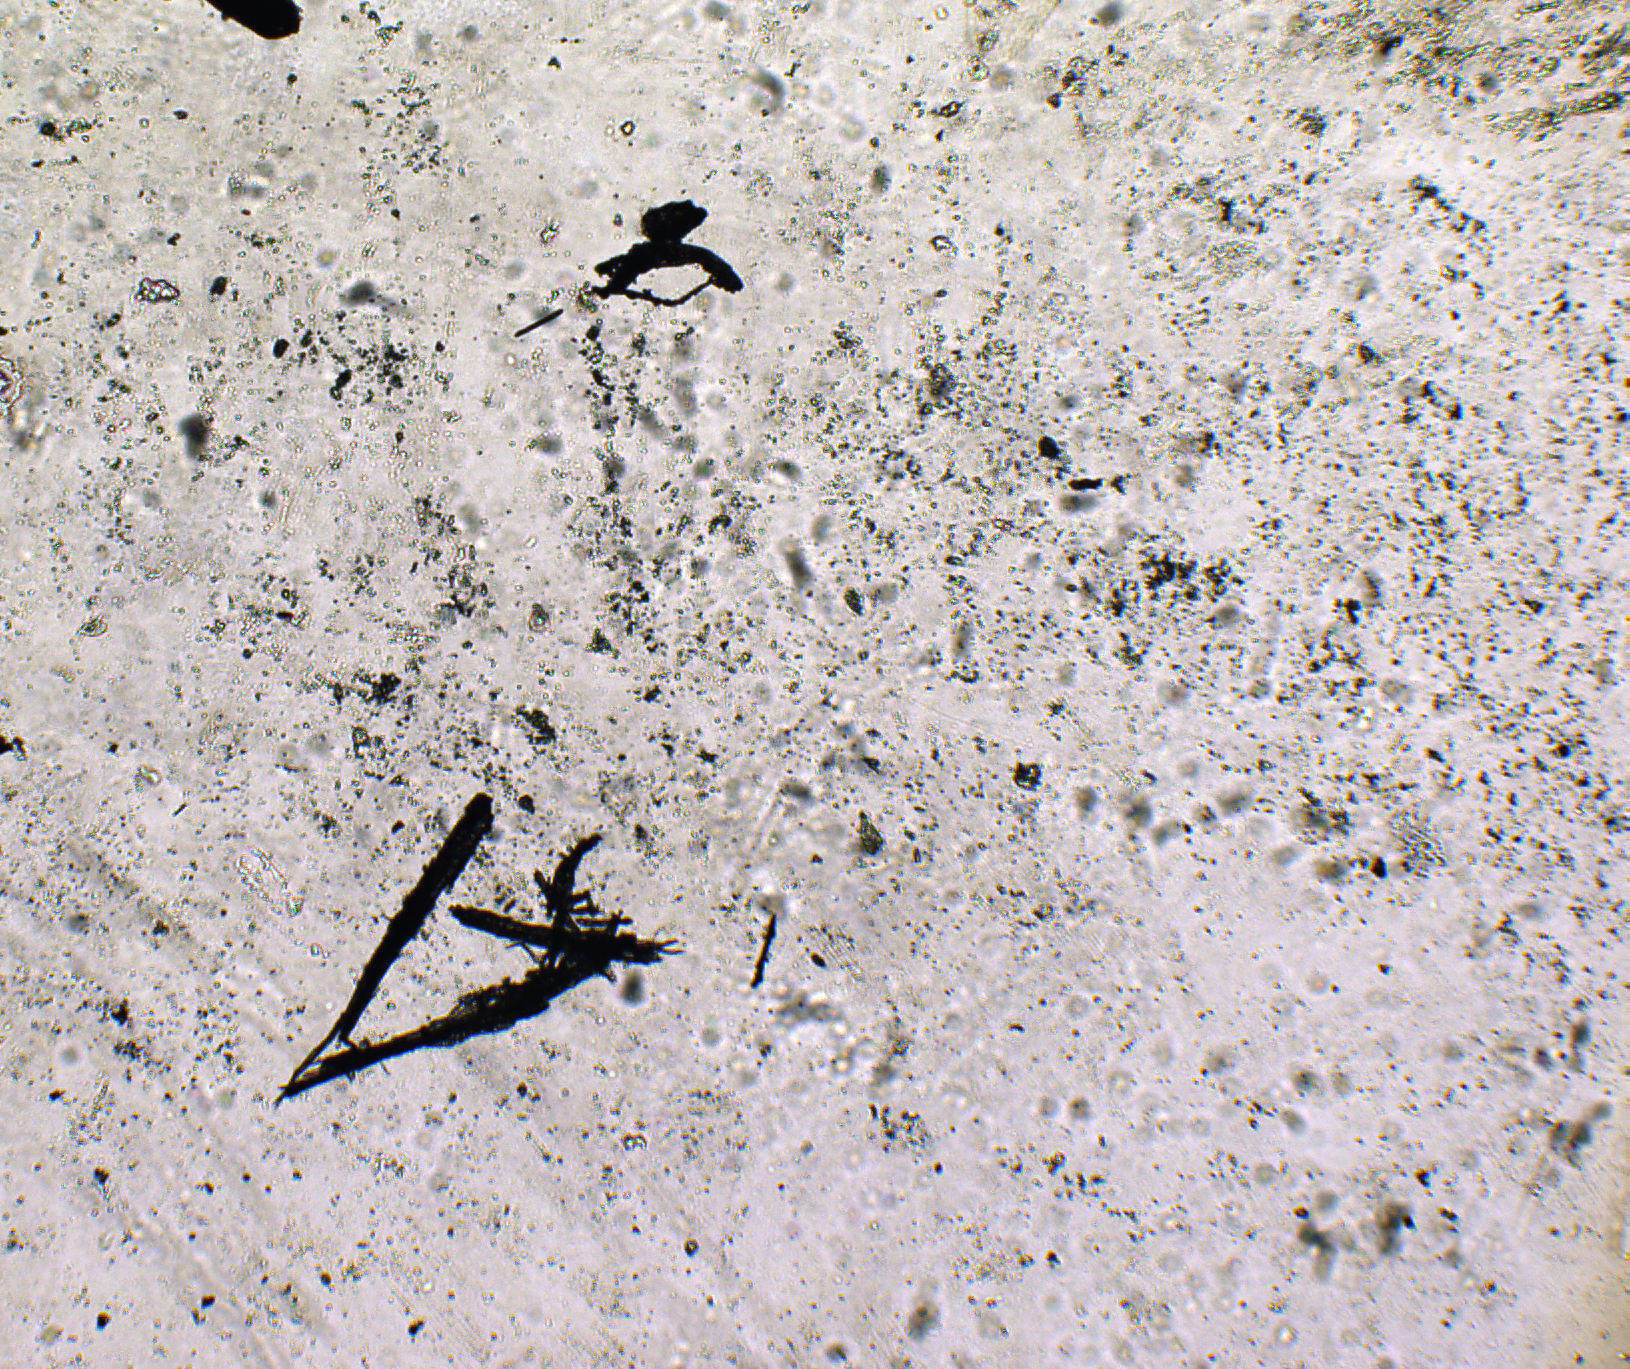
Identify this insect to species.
Paridris pachmarhicus
